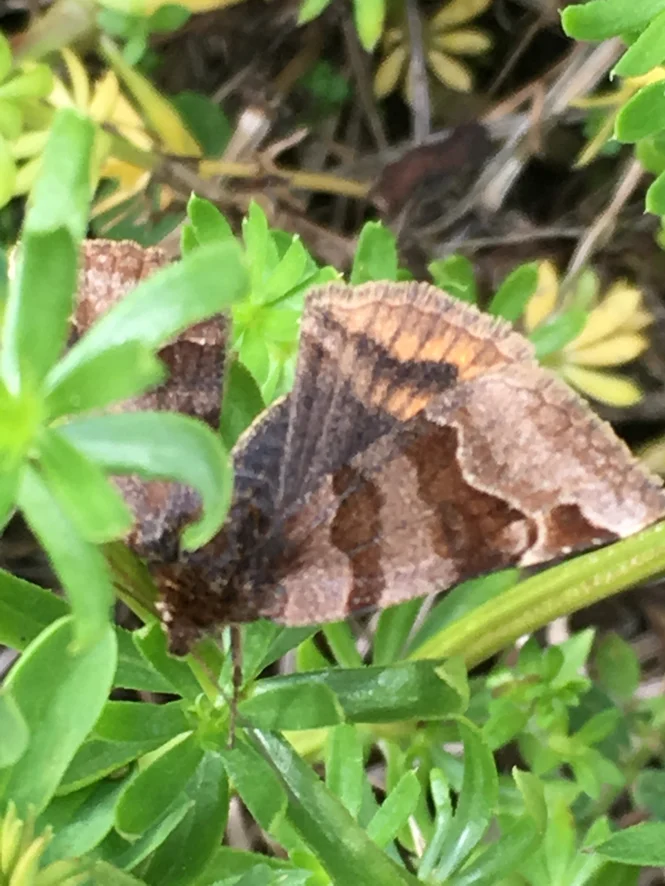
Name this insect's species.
Euclidia glyphica
